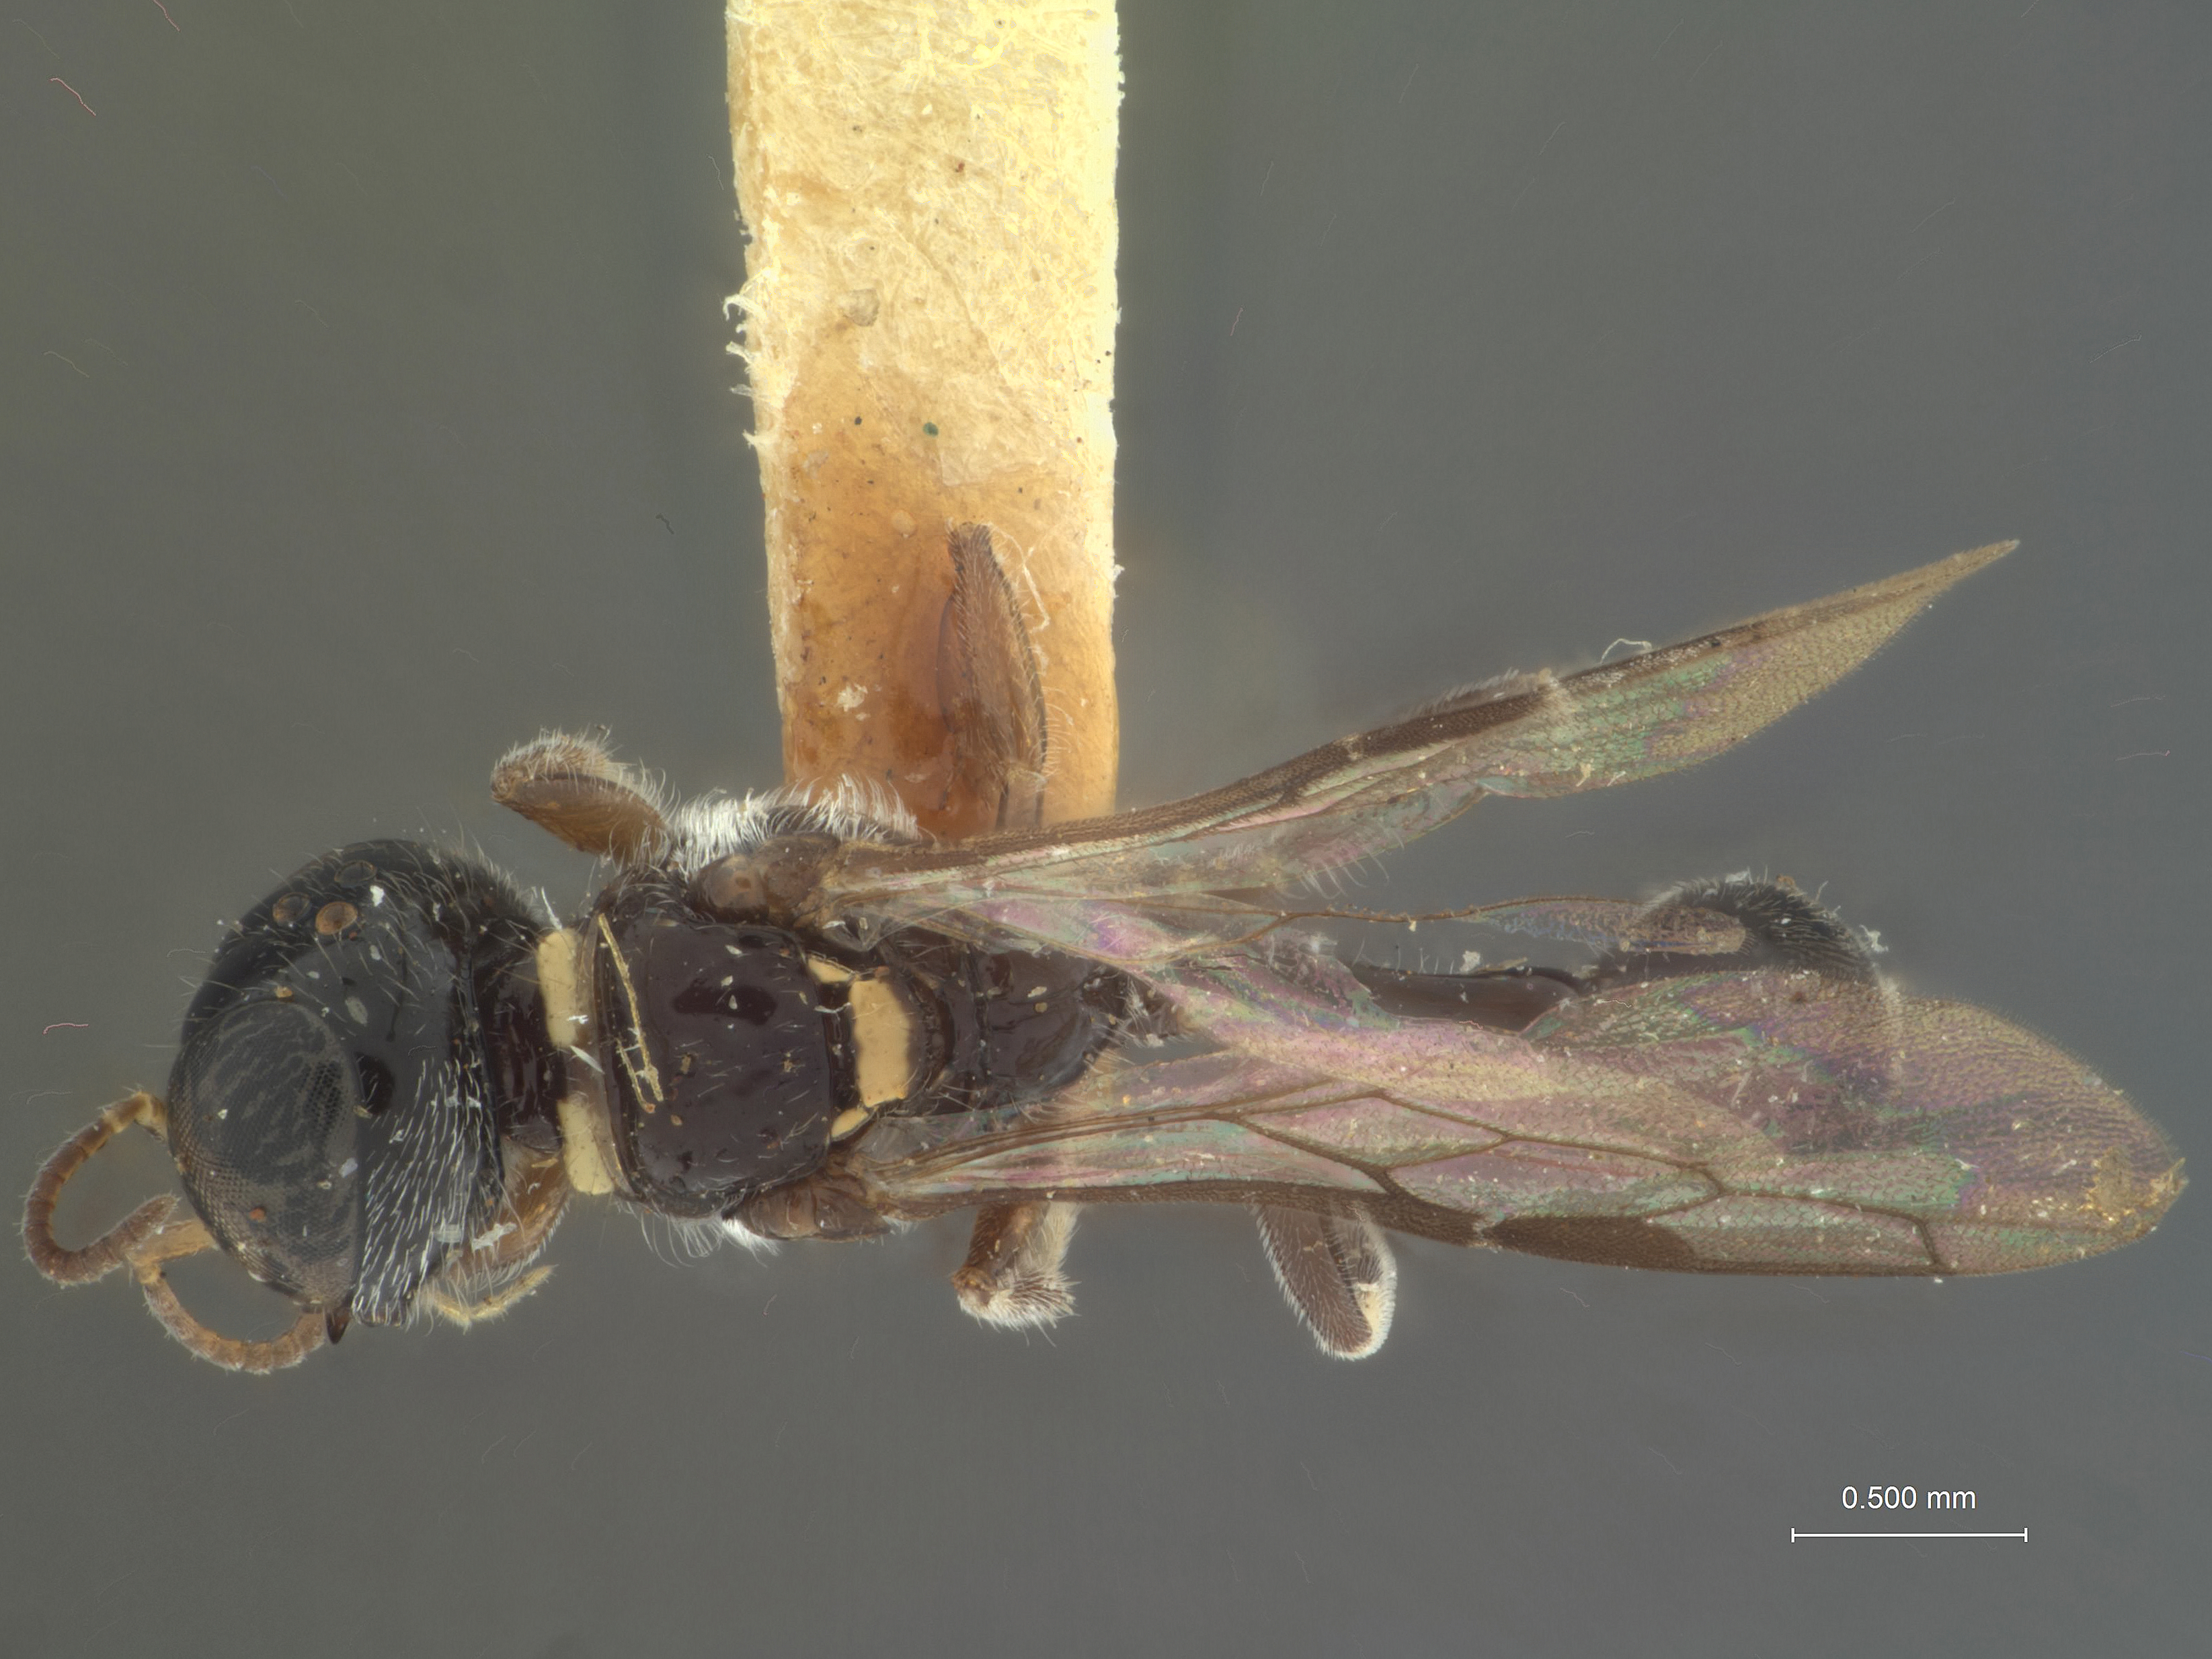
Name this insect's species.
Eupliloides leontopolites
